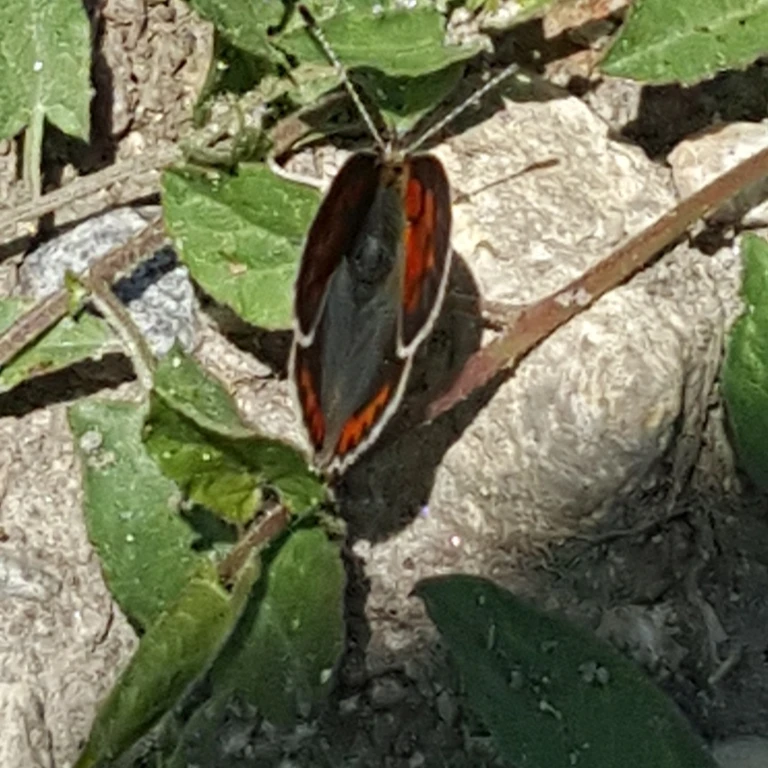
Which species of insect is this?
Lycaena phlaeas
